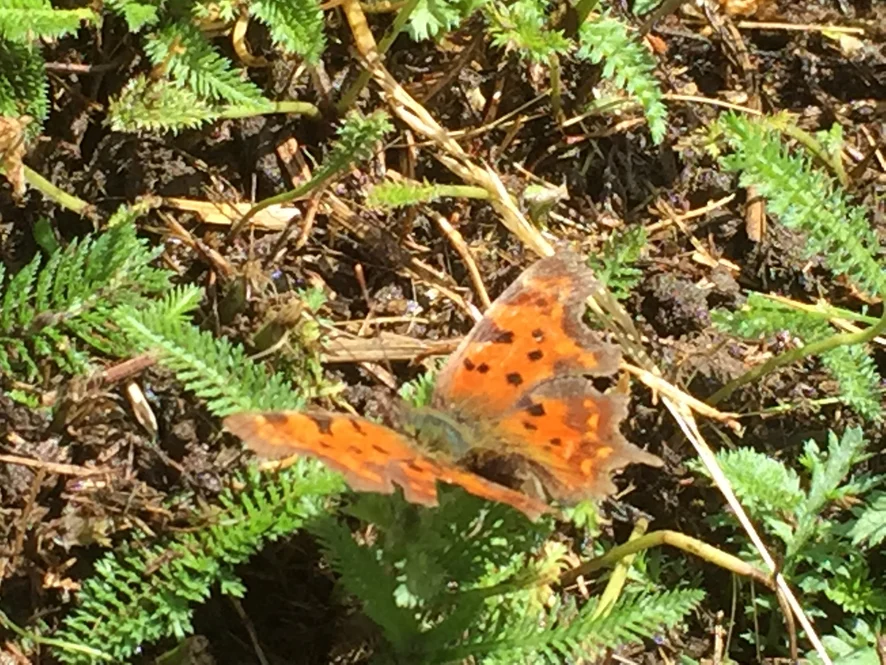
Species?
Polygonia c-album
